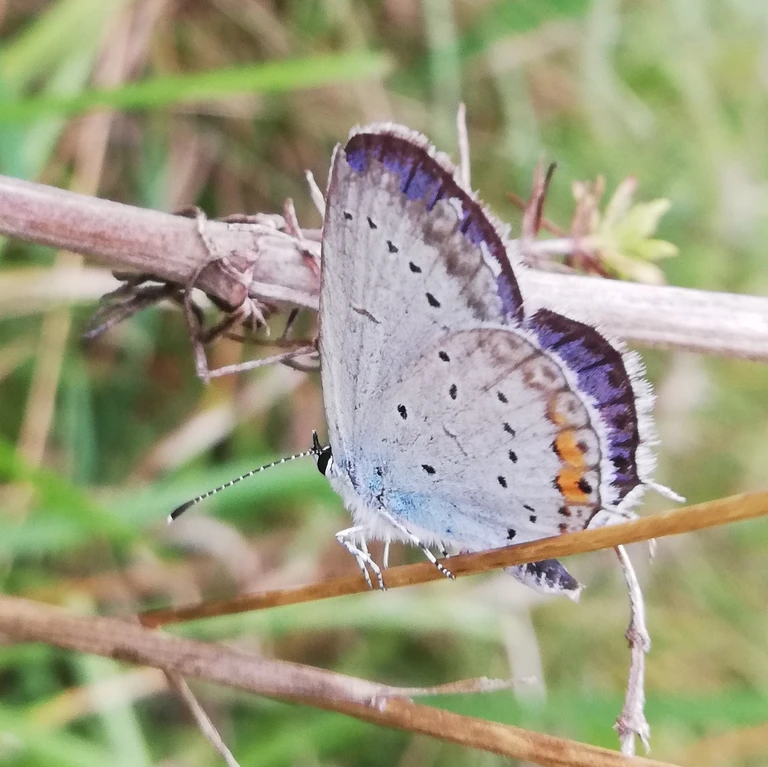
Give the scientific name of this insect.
Cupido argiades (also Elkalyce argiades)
